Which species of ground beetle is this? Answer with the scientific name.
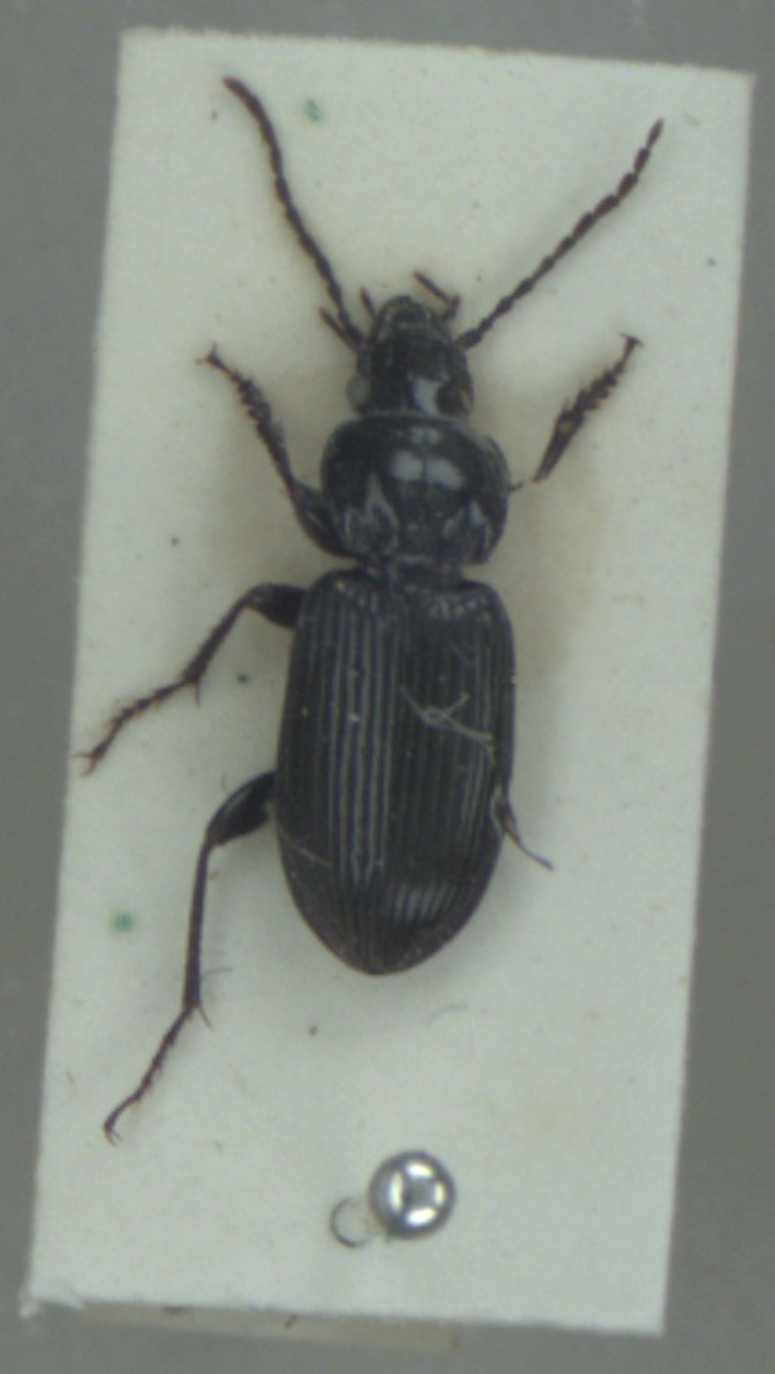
Pterostichus nigrita
